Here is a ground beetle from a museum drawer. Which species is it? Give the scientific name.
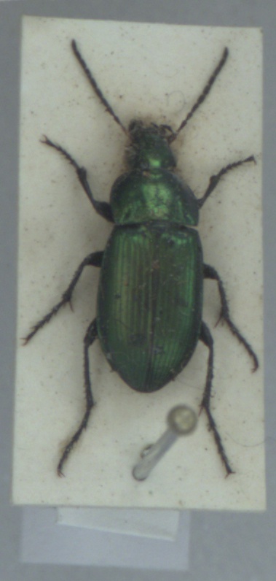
Poecilus versicolor
